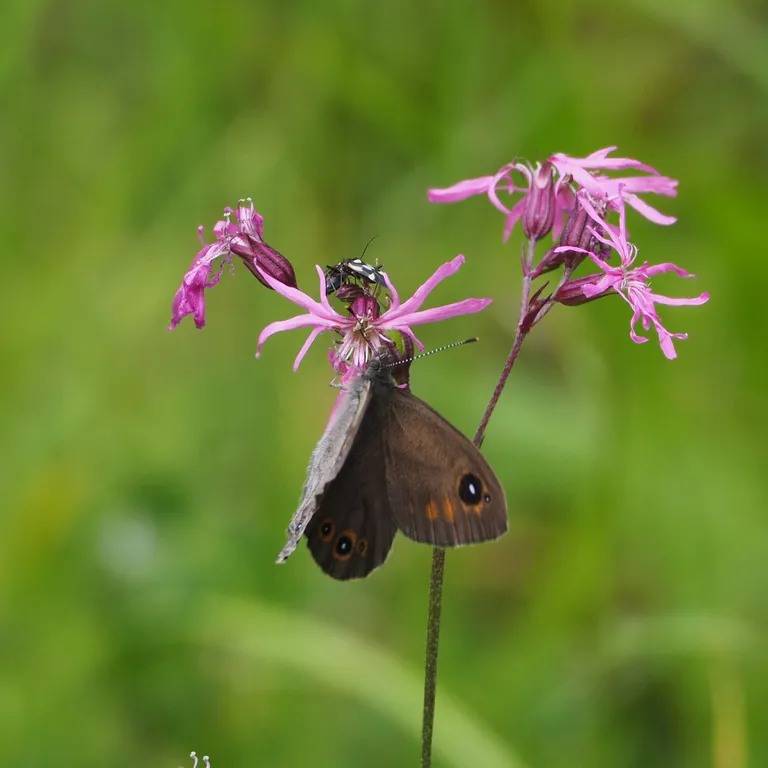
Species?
Lasiommata maera (also Pararge maera)
